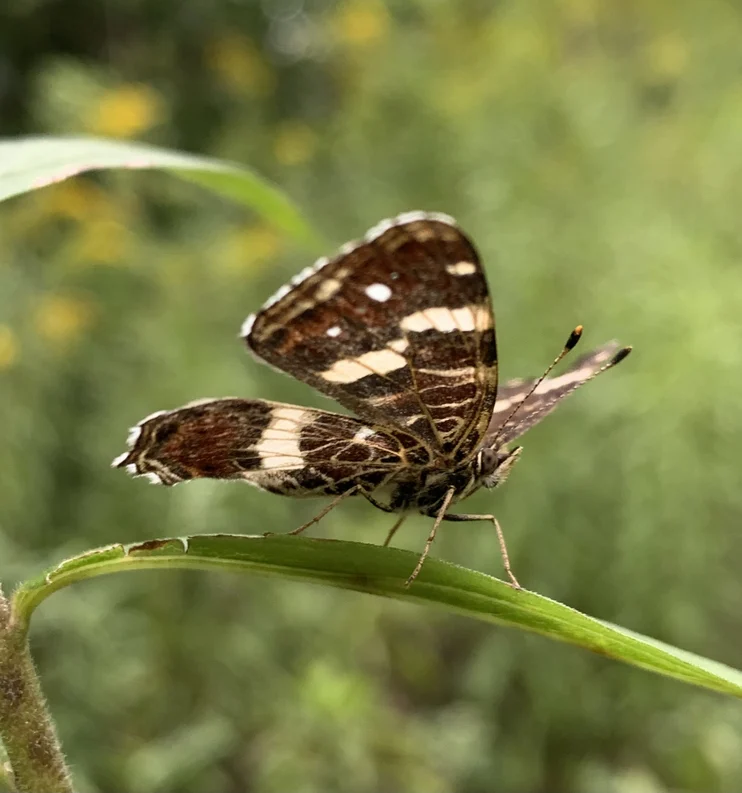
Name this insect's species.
Araschnia levana
